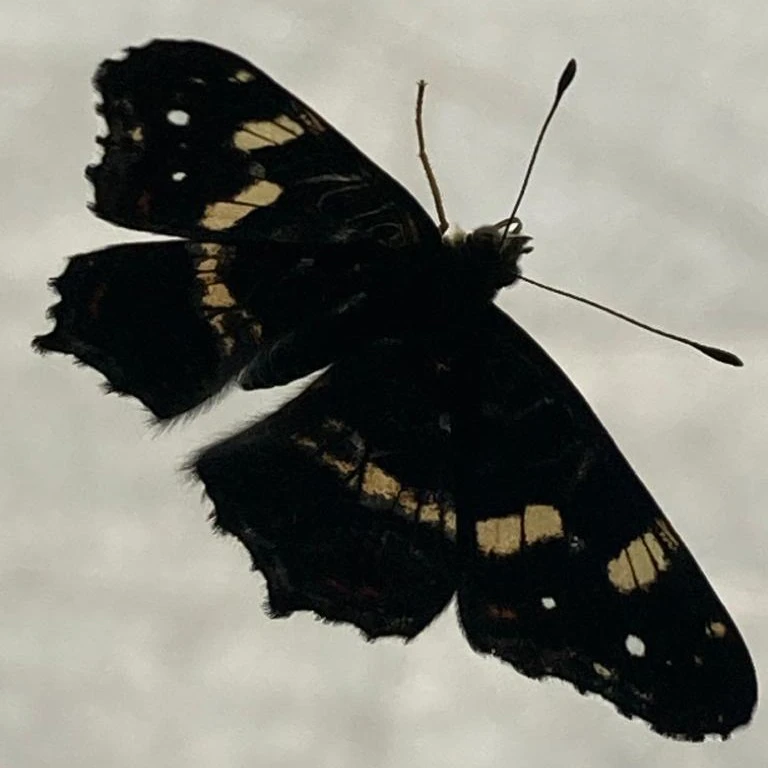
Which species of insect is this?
Araschnia levana
